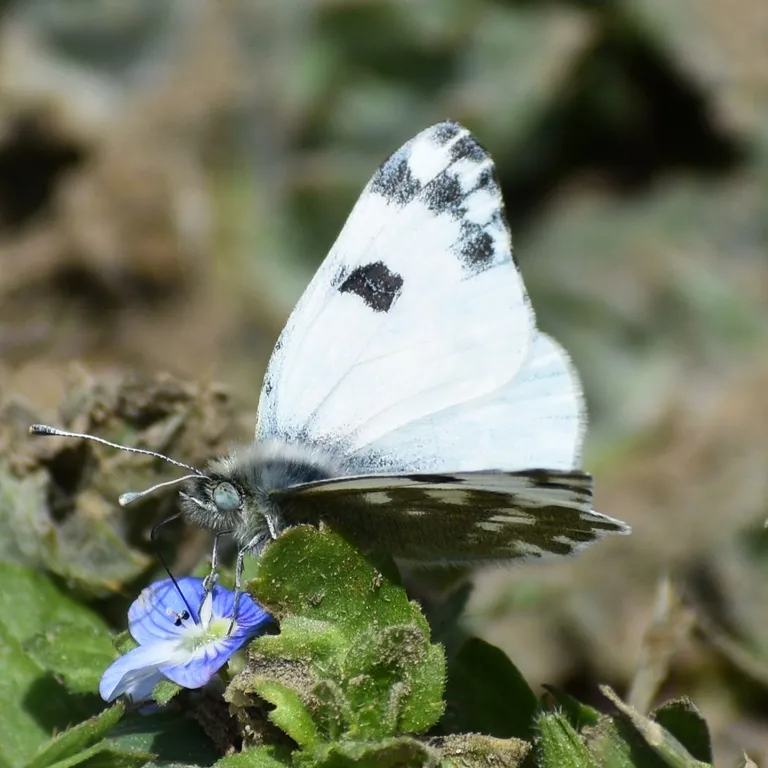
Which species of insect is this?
Pontia edusa
